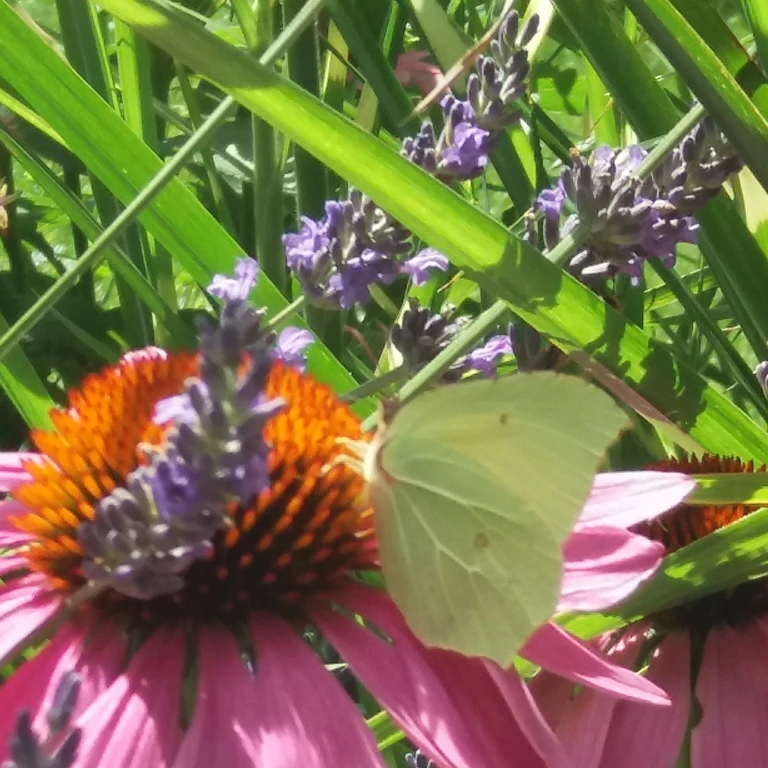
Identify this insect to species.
Gonepteryx rhamni
